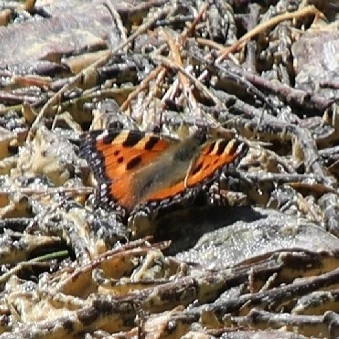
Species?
Aglais urticae
